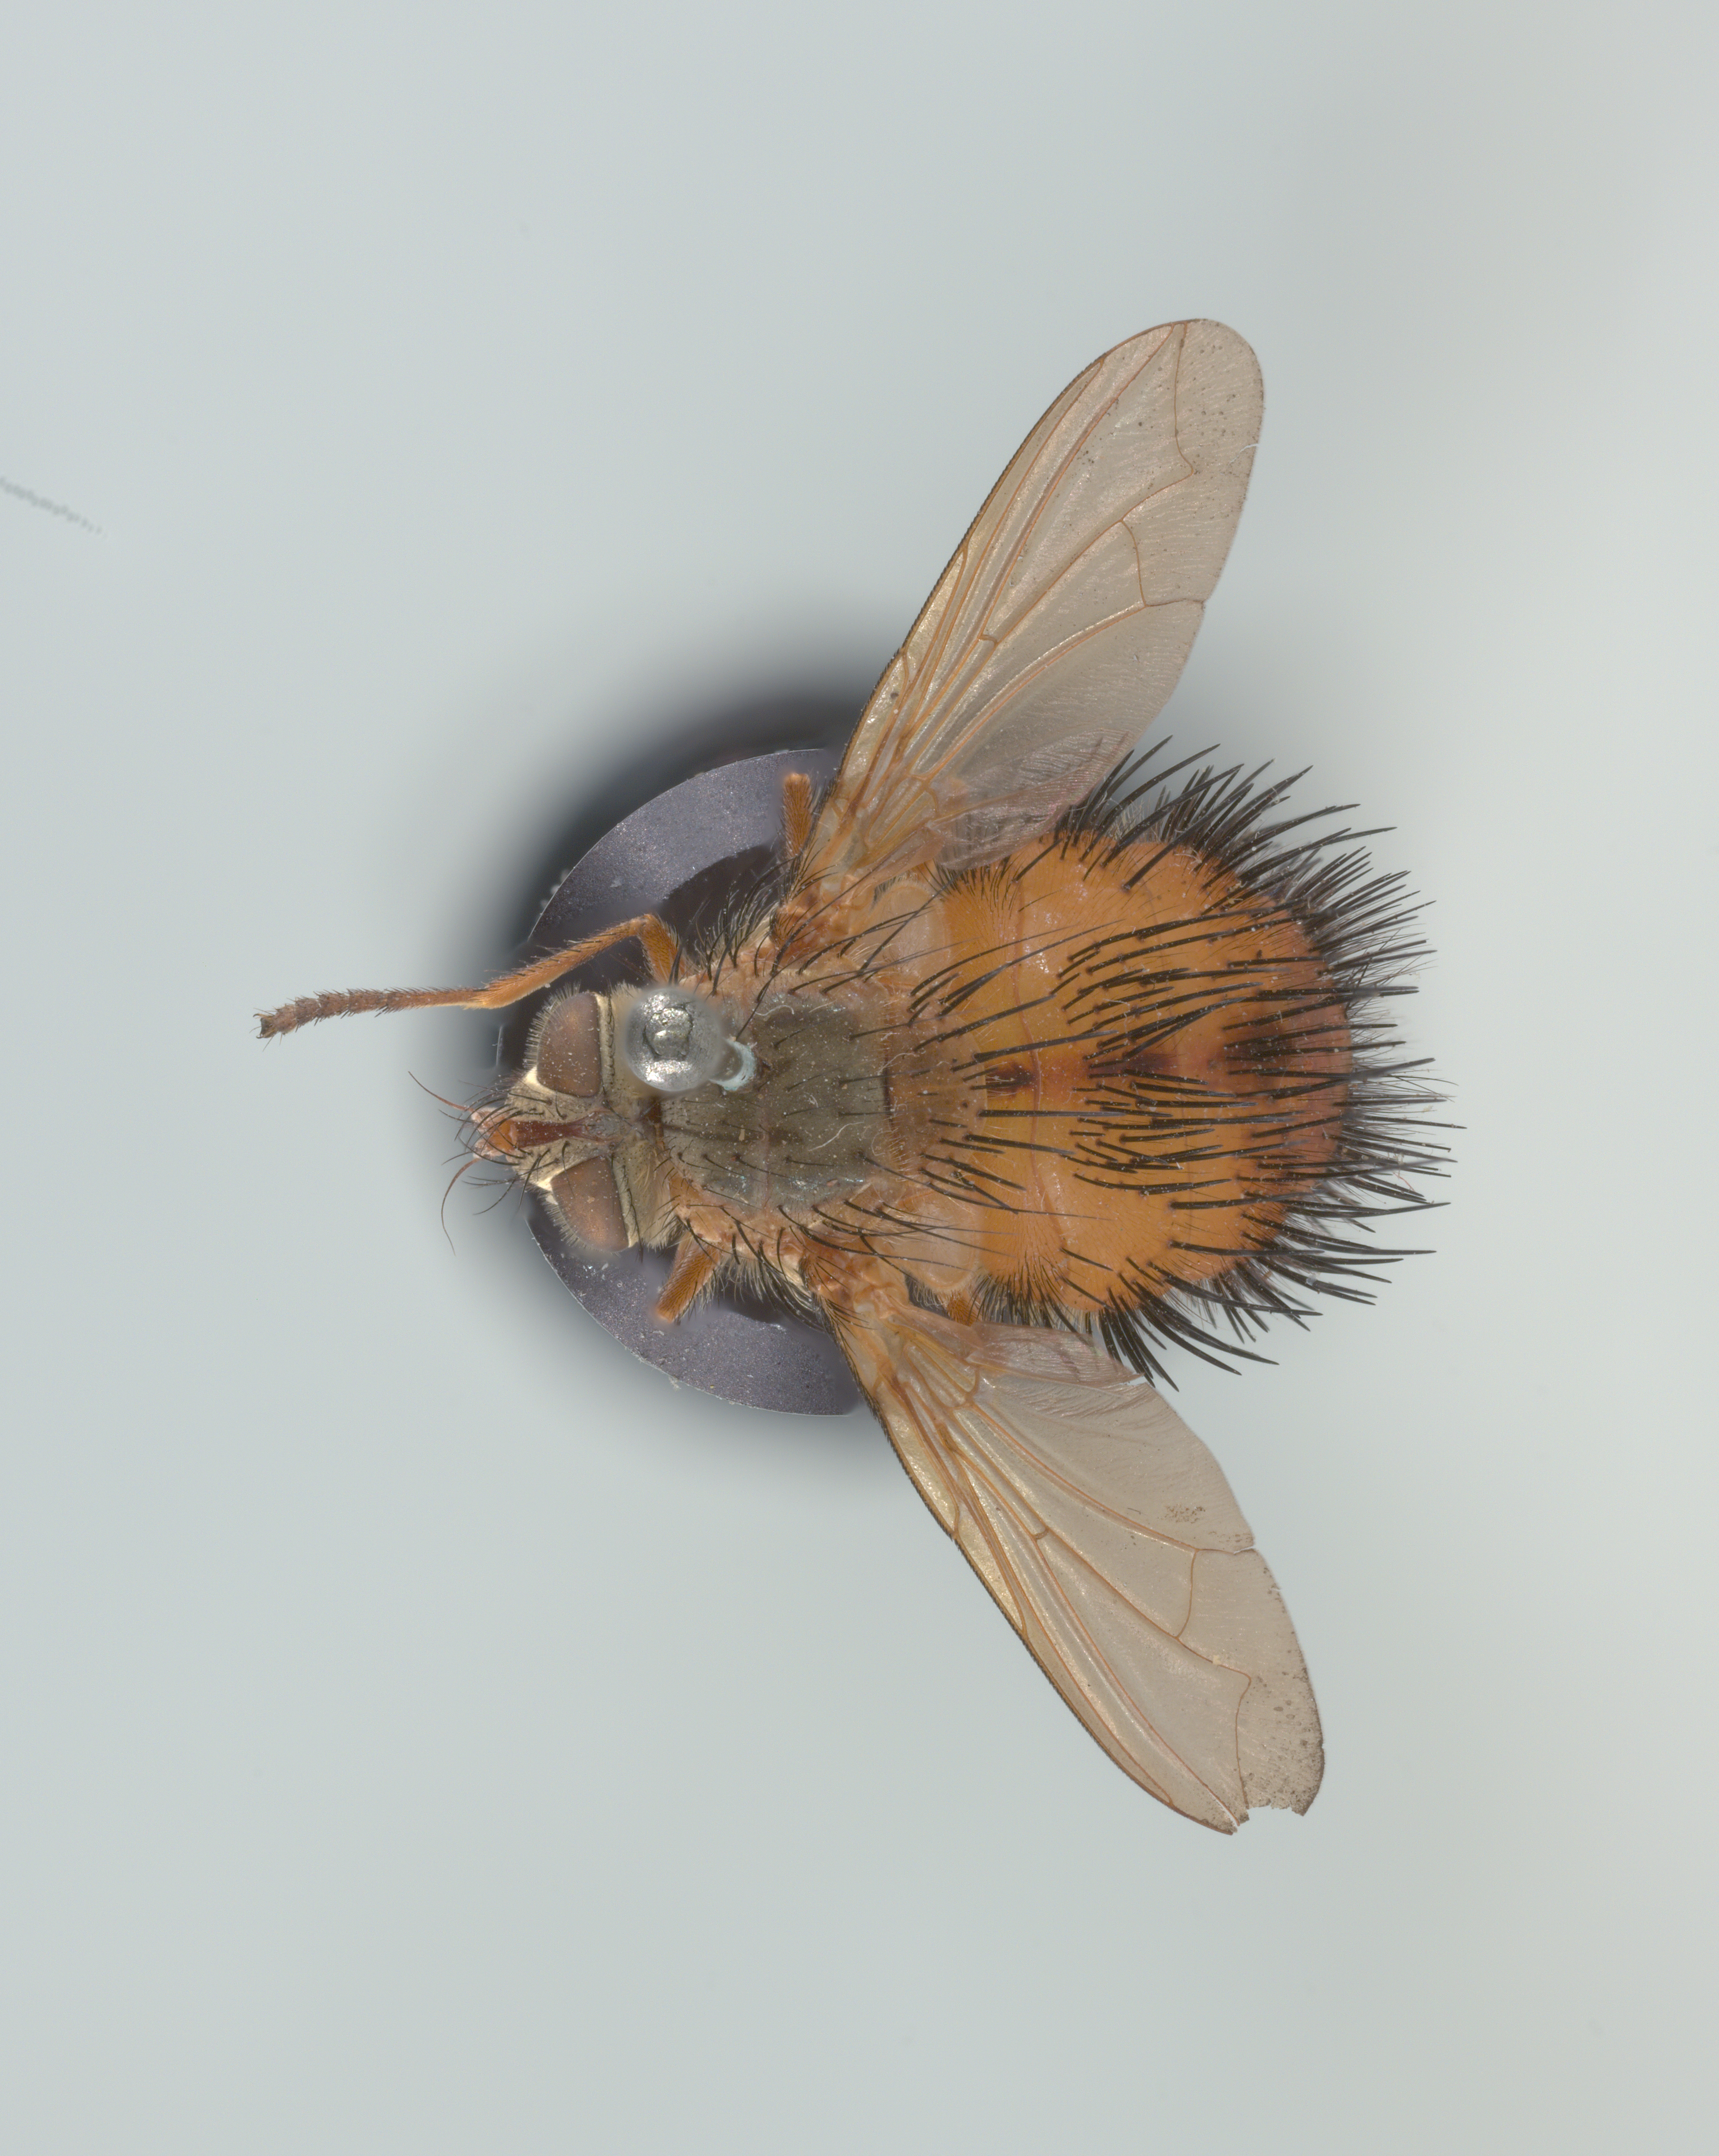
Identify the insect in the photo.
Adejeania vexatrix
